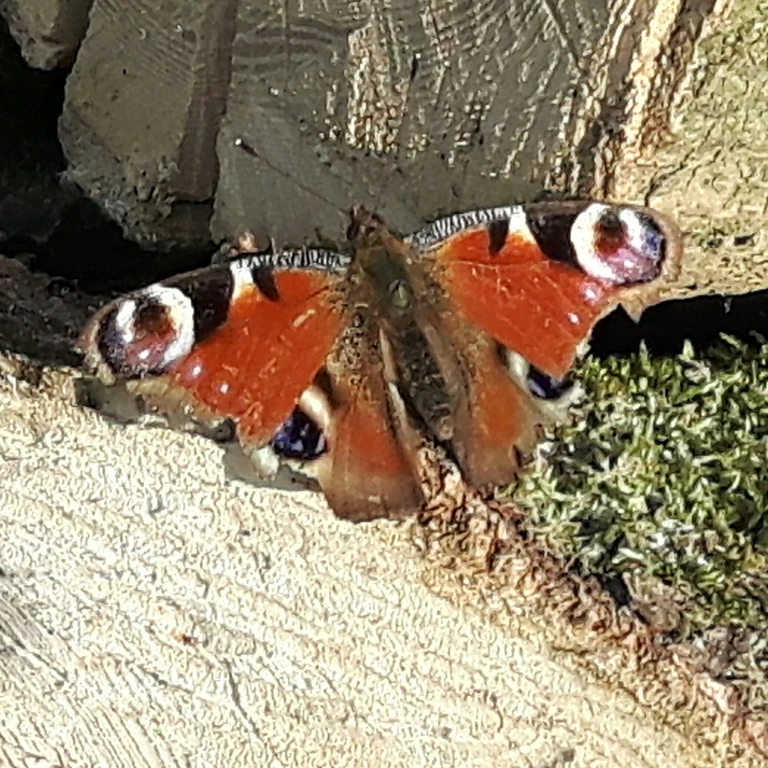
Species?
Aglais io
